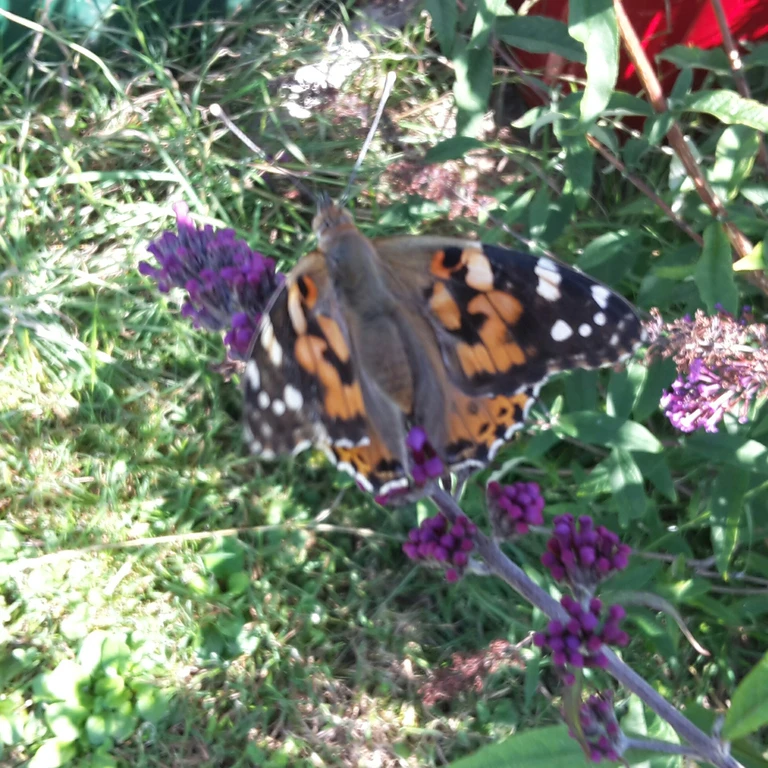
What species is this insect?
Vanessa cardui
